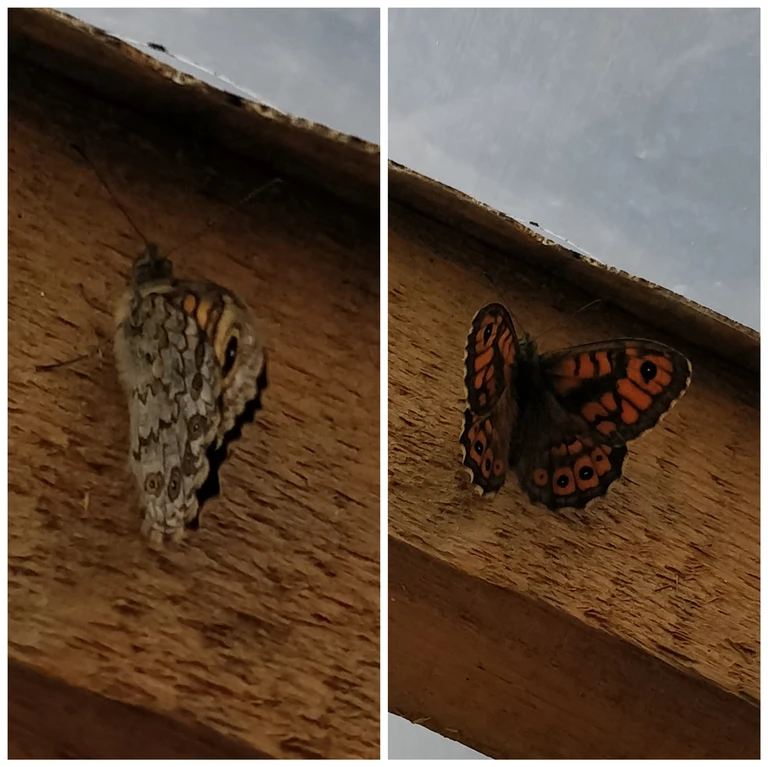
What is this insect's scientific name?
Lasiommata megera (also Pararge megera)
